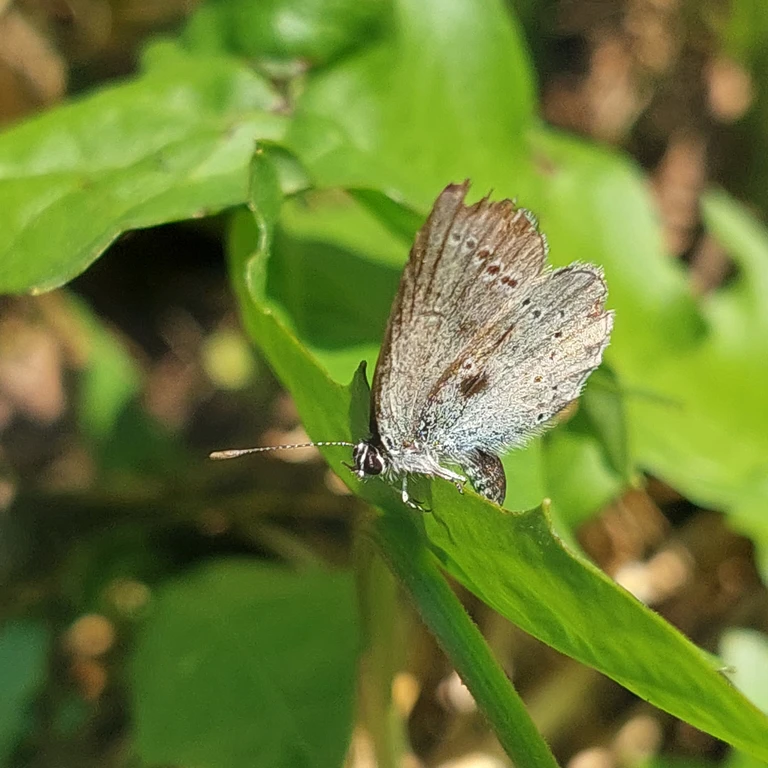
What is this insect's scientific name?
Cupido minimus
